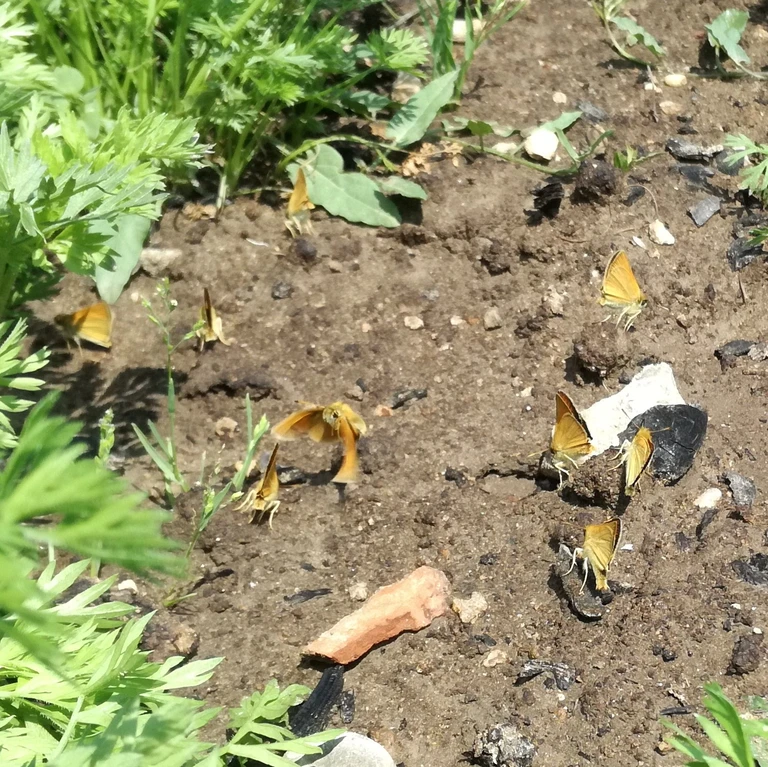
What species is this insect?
Thymelicus lineola
